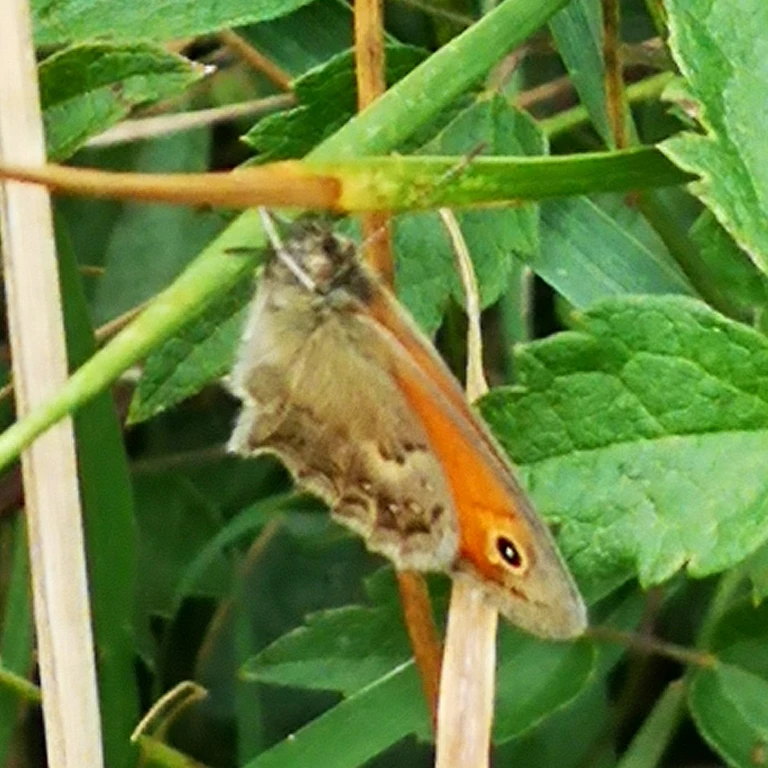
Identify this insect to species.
Coenonympha pamphilus
